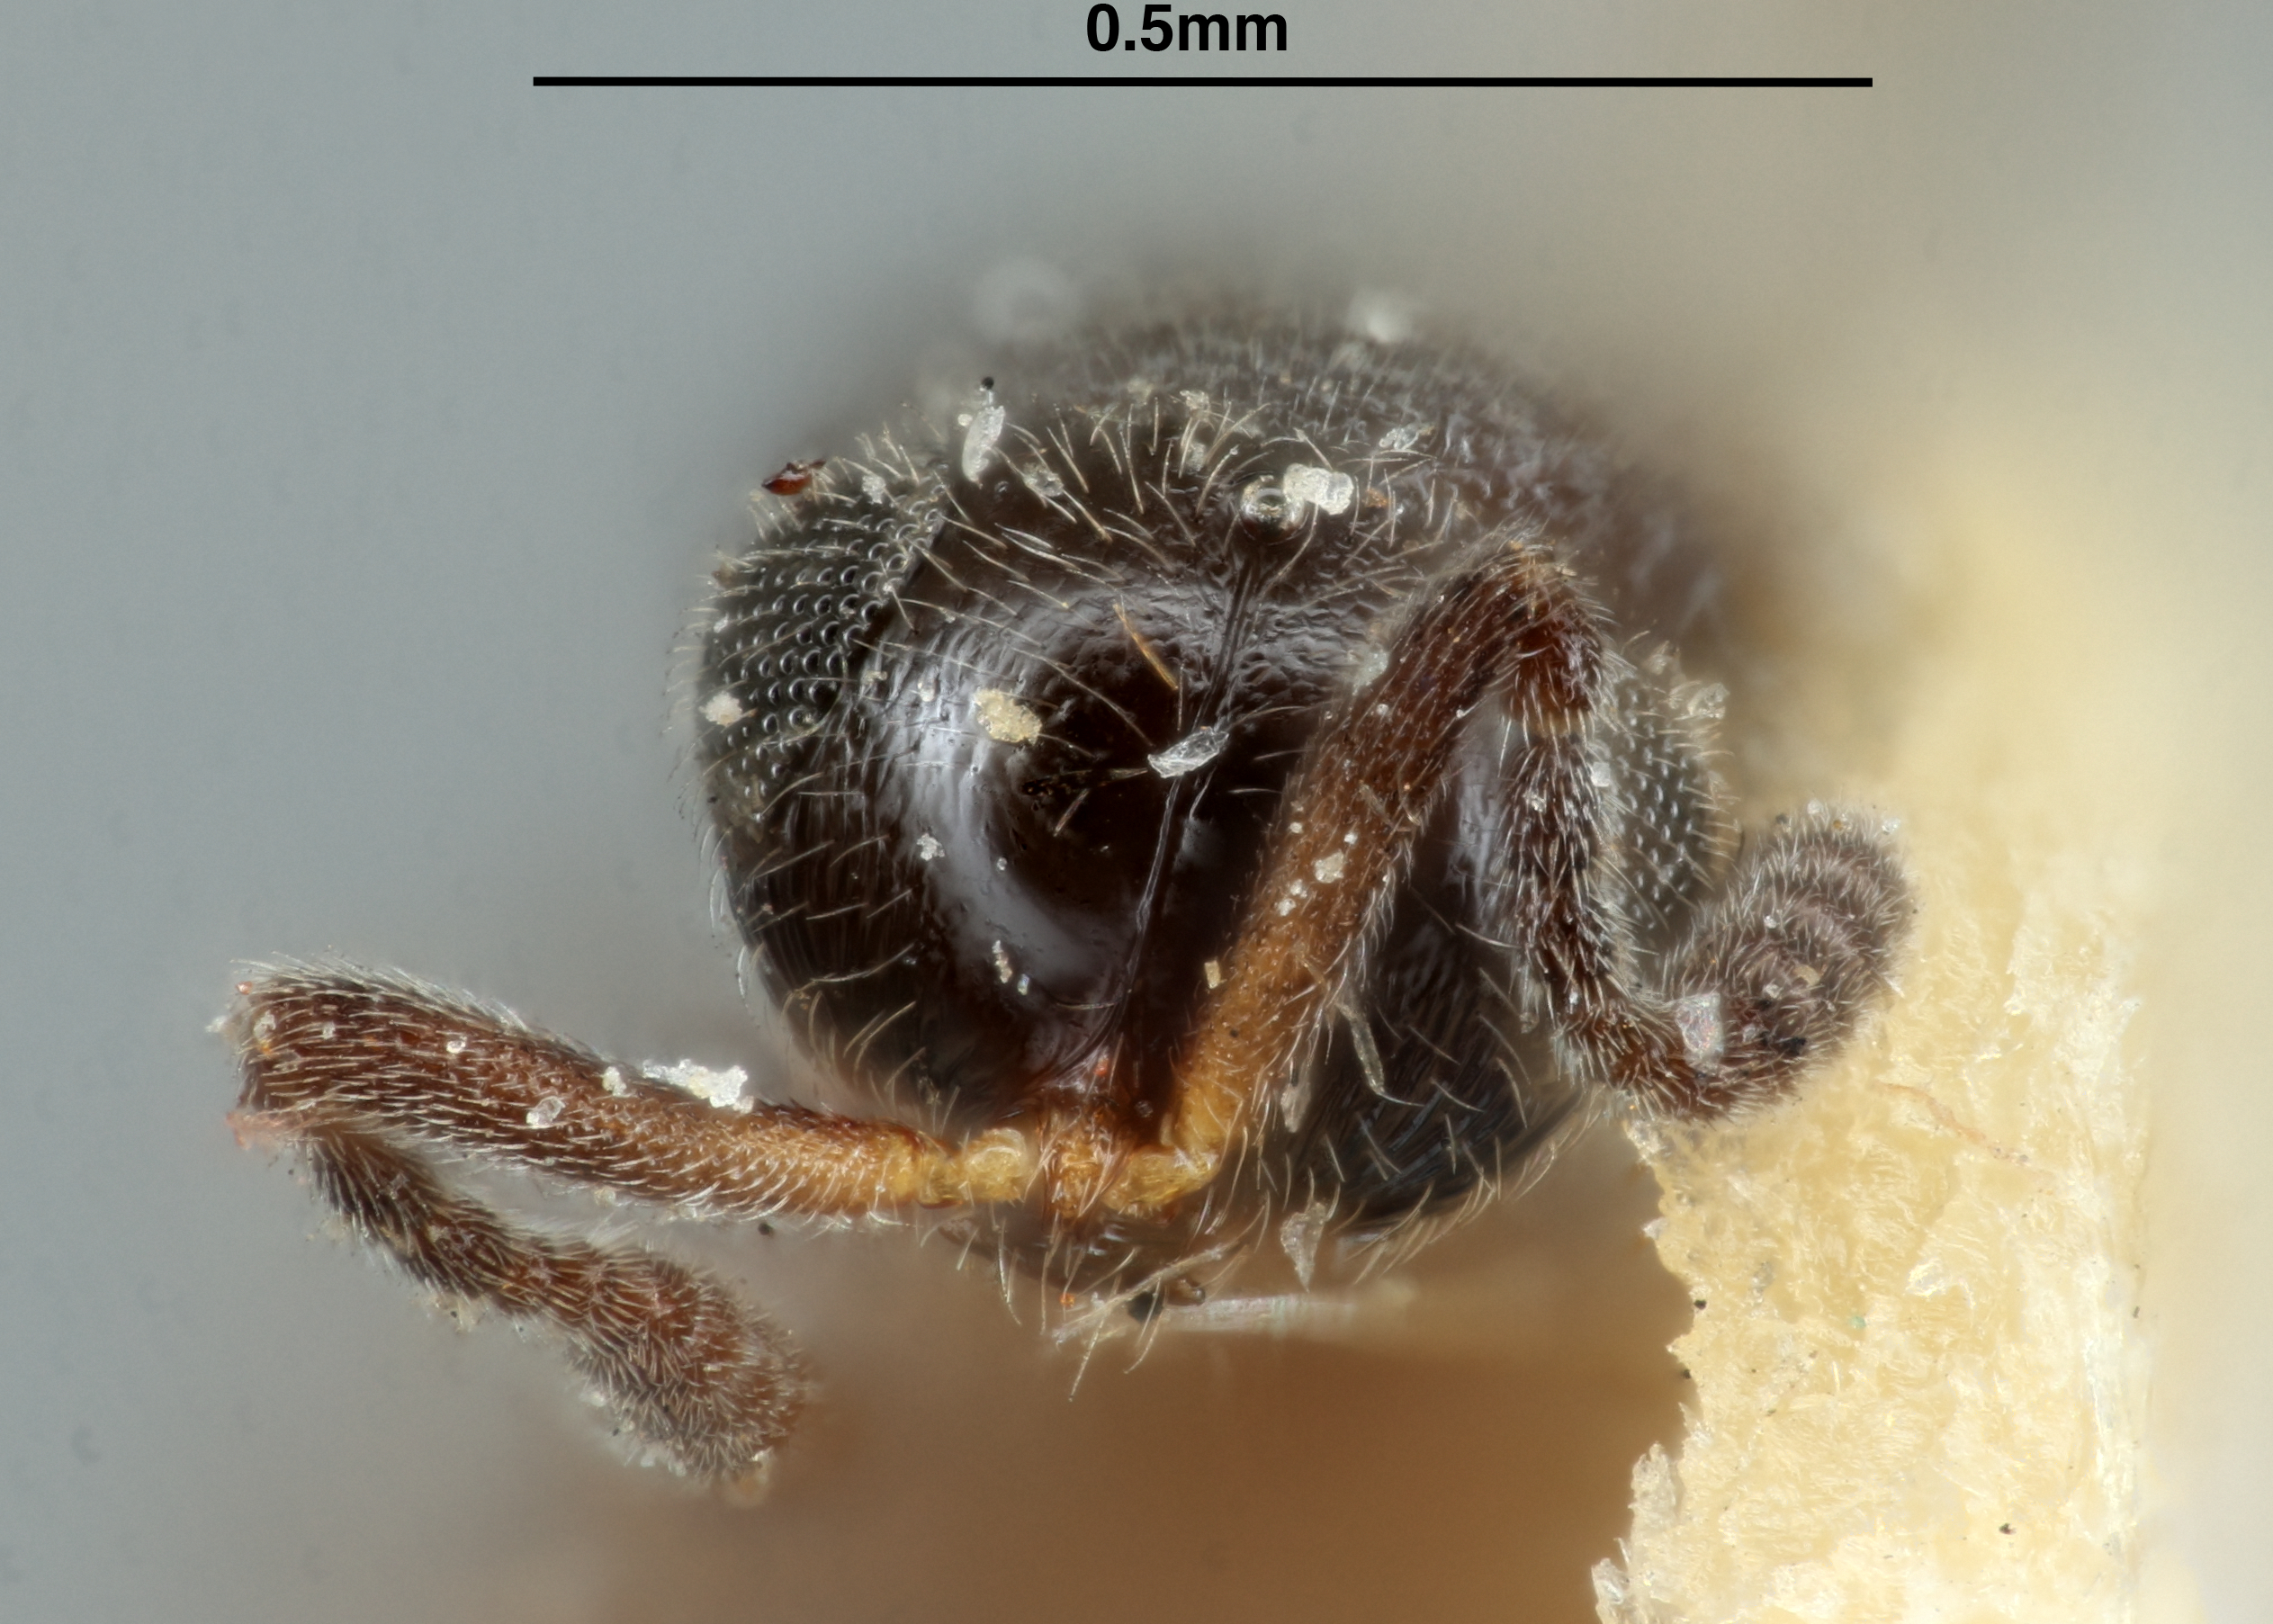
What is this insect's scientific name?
Trimorus rufocinctus
